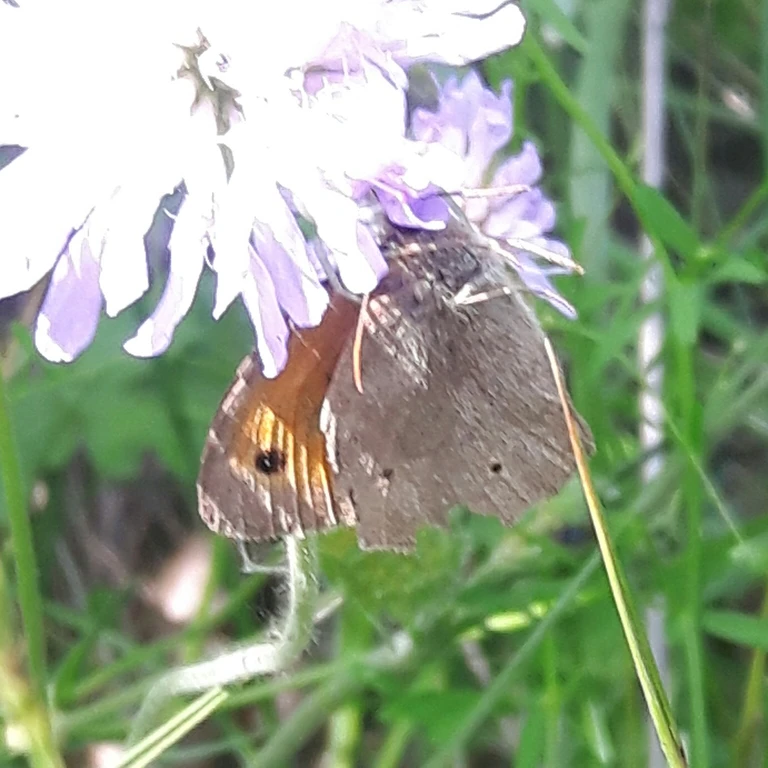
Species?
Maniola jurtina
